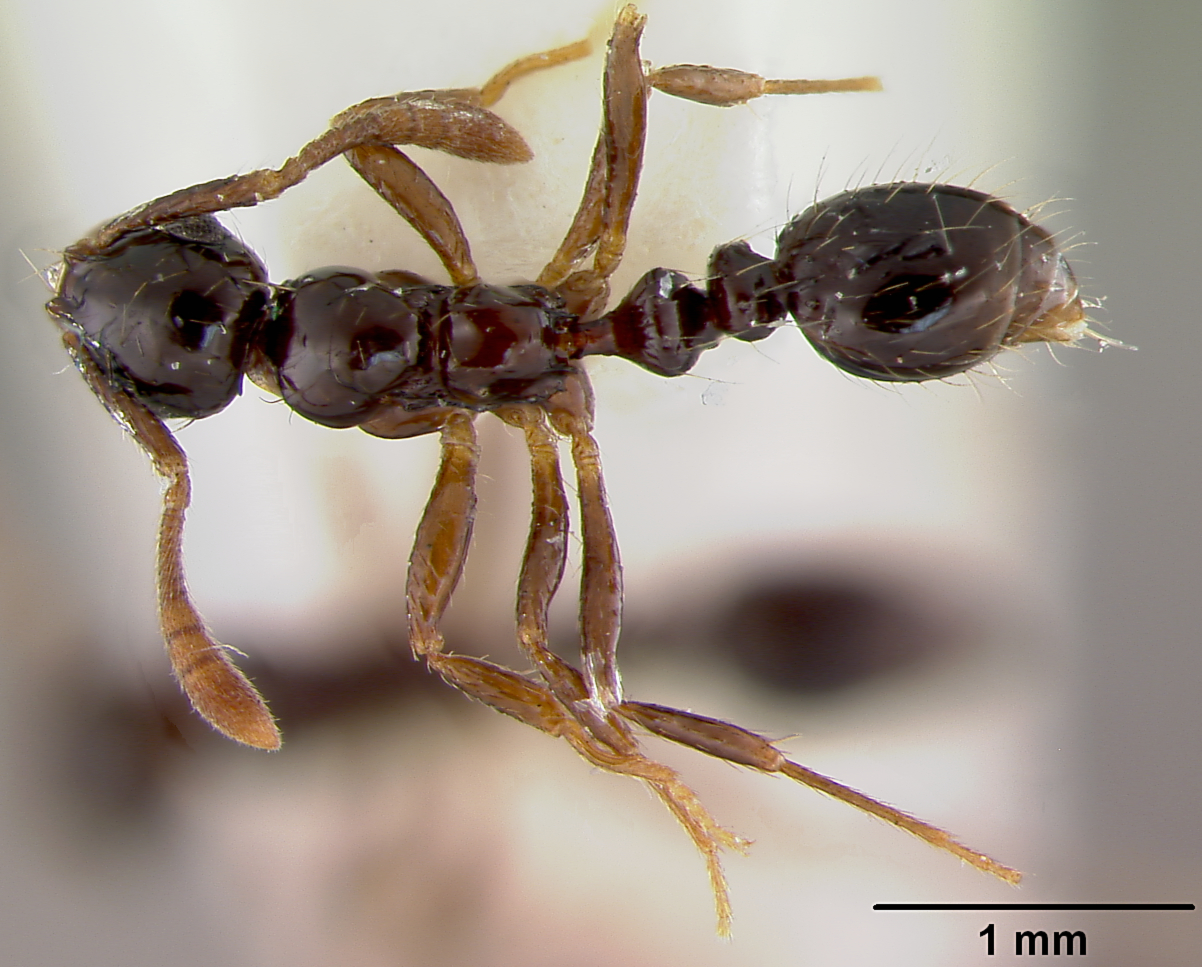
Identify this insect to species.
Megalomyrmex incisus
